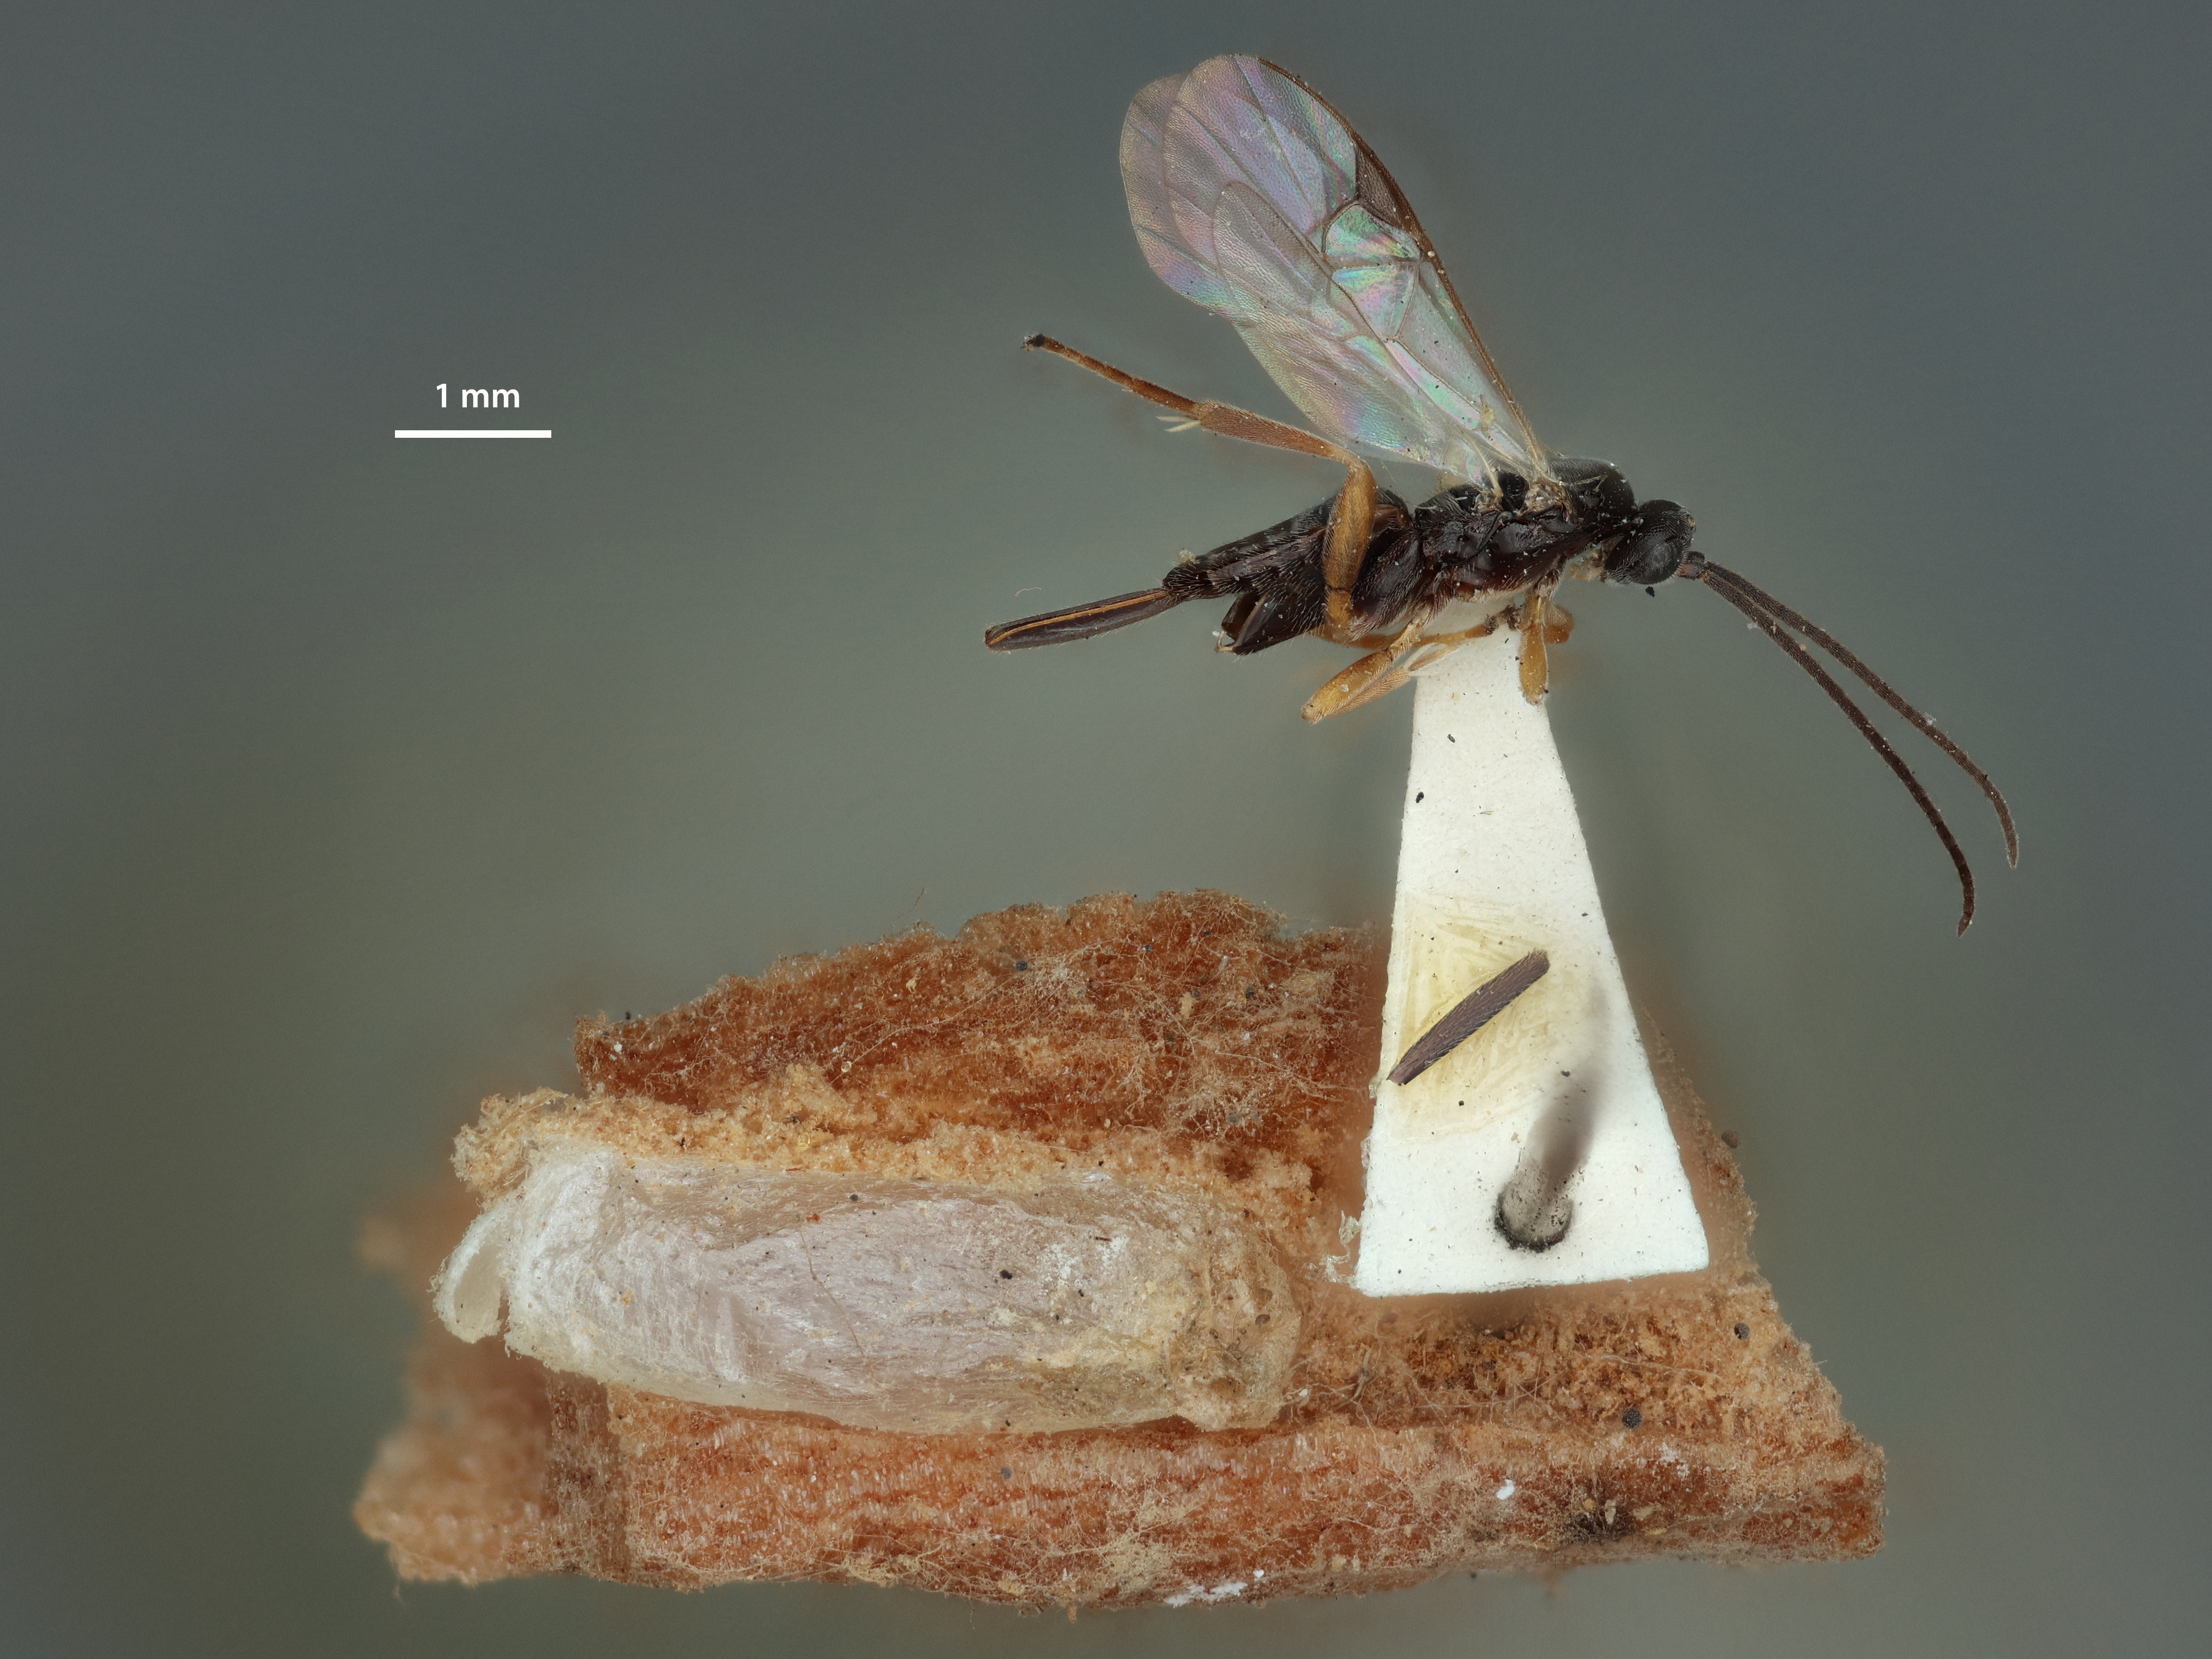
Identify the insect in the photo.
Apanteles stagmatophorae
